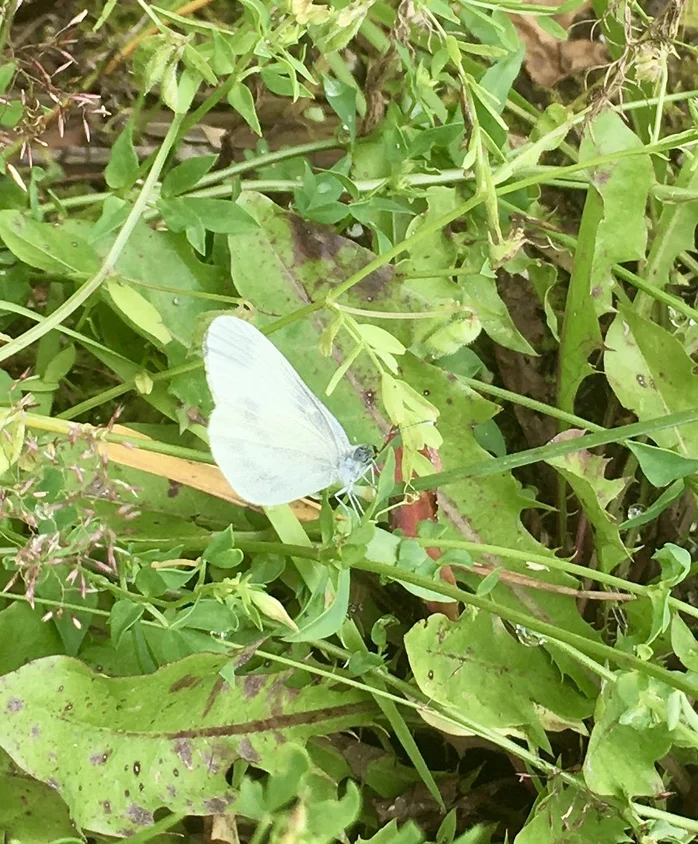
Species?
Leptidea sinapis/juvernica
